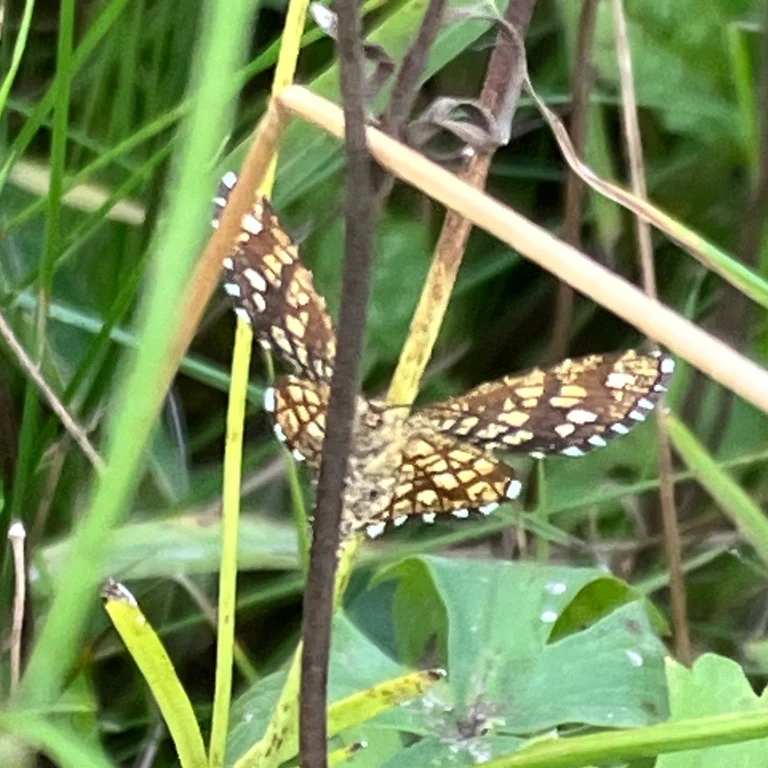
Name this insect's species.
Chiasmia clathrata
